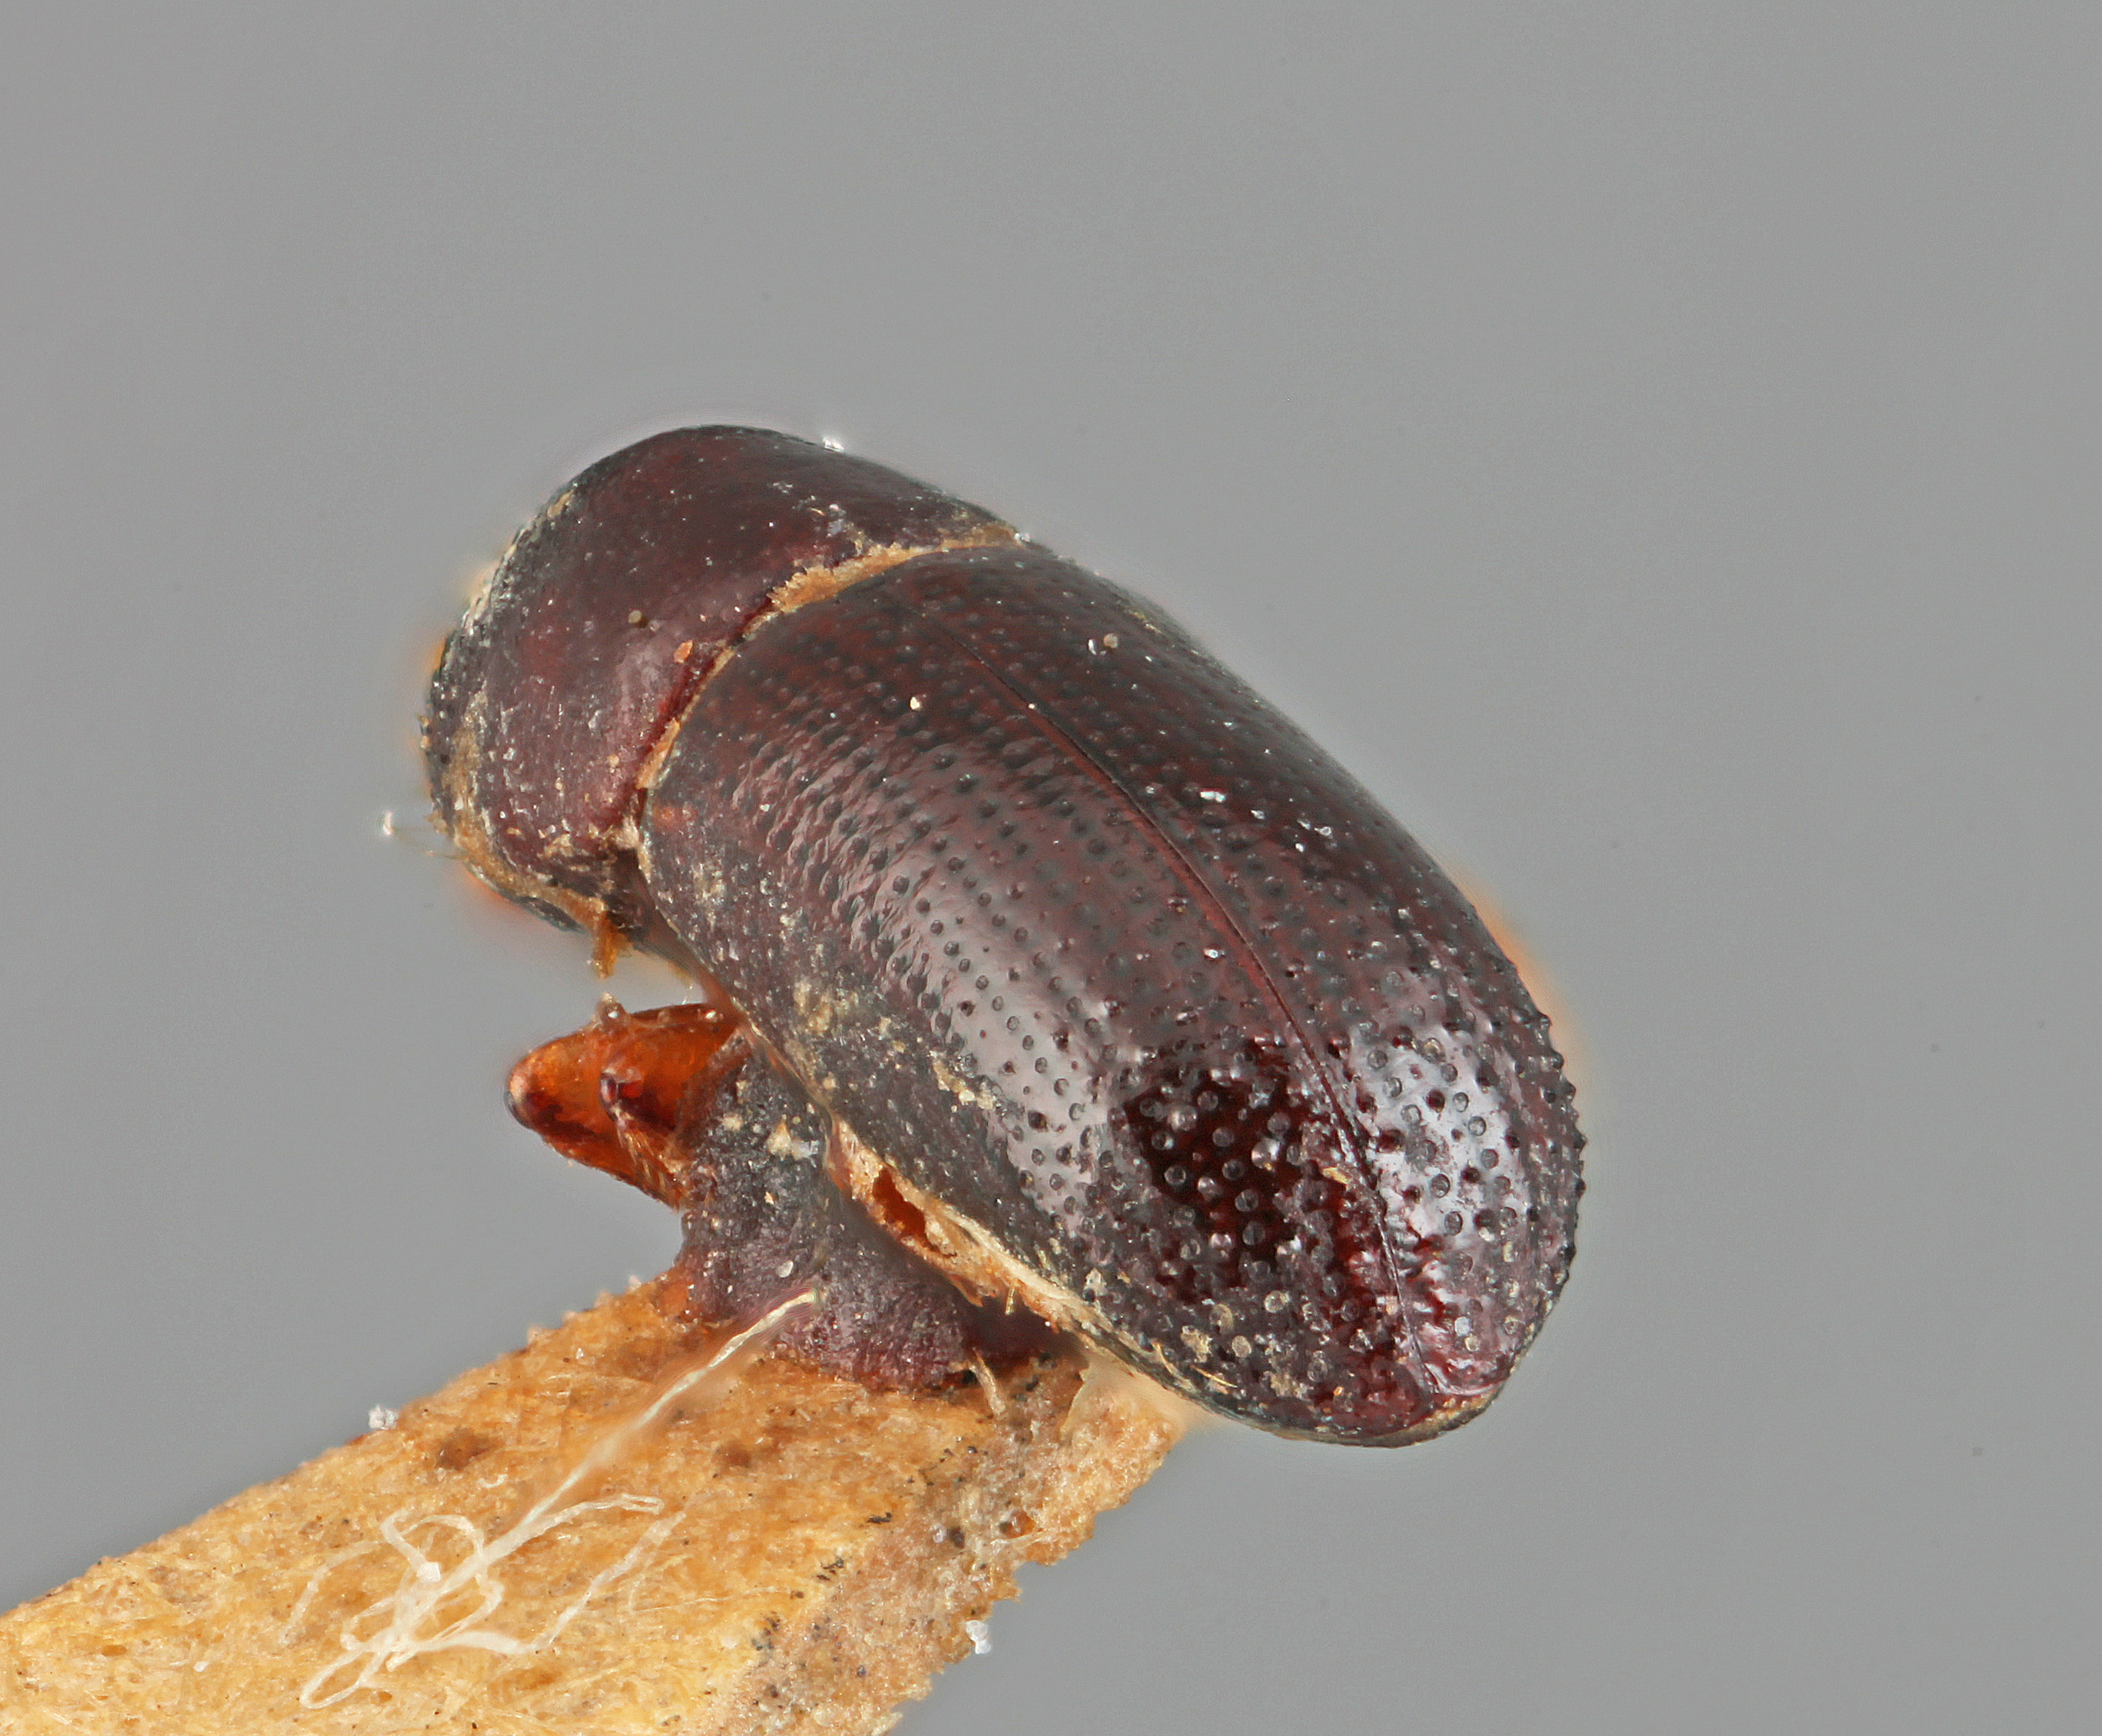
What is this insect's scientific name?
Xyleborus rufipes
